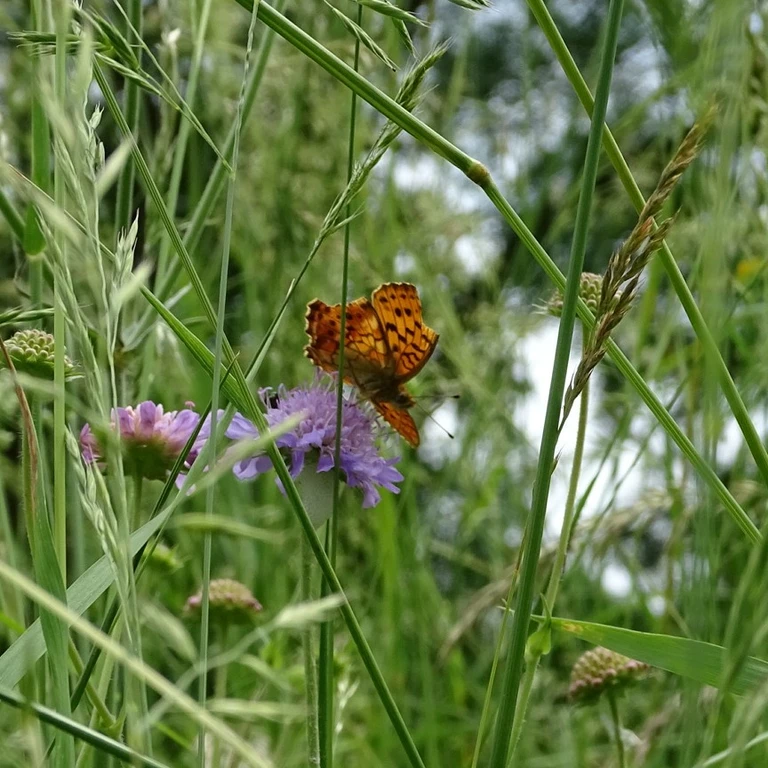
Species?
Brenthis daphne
